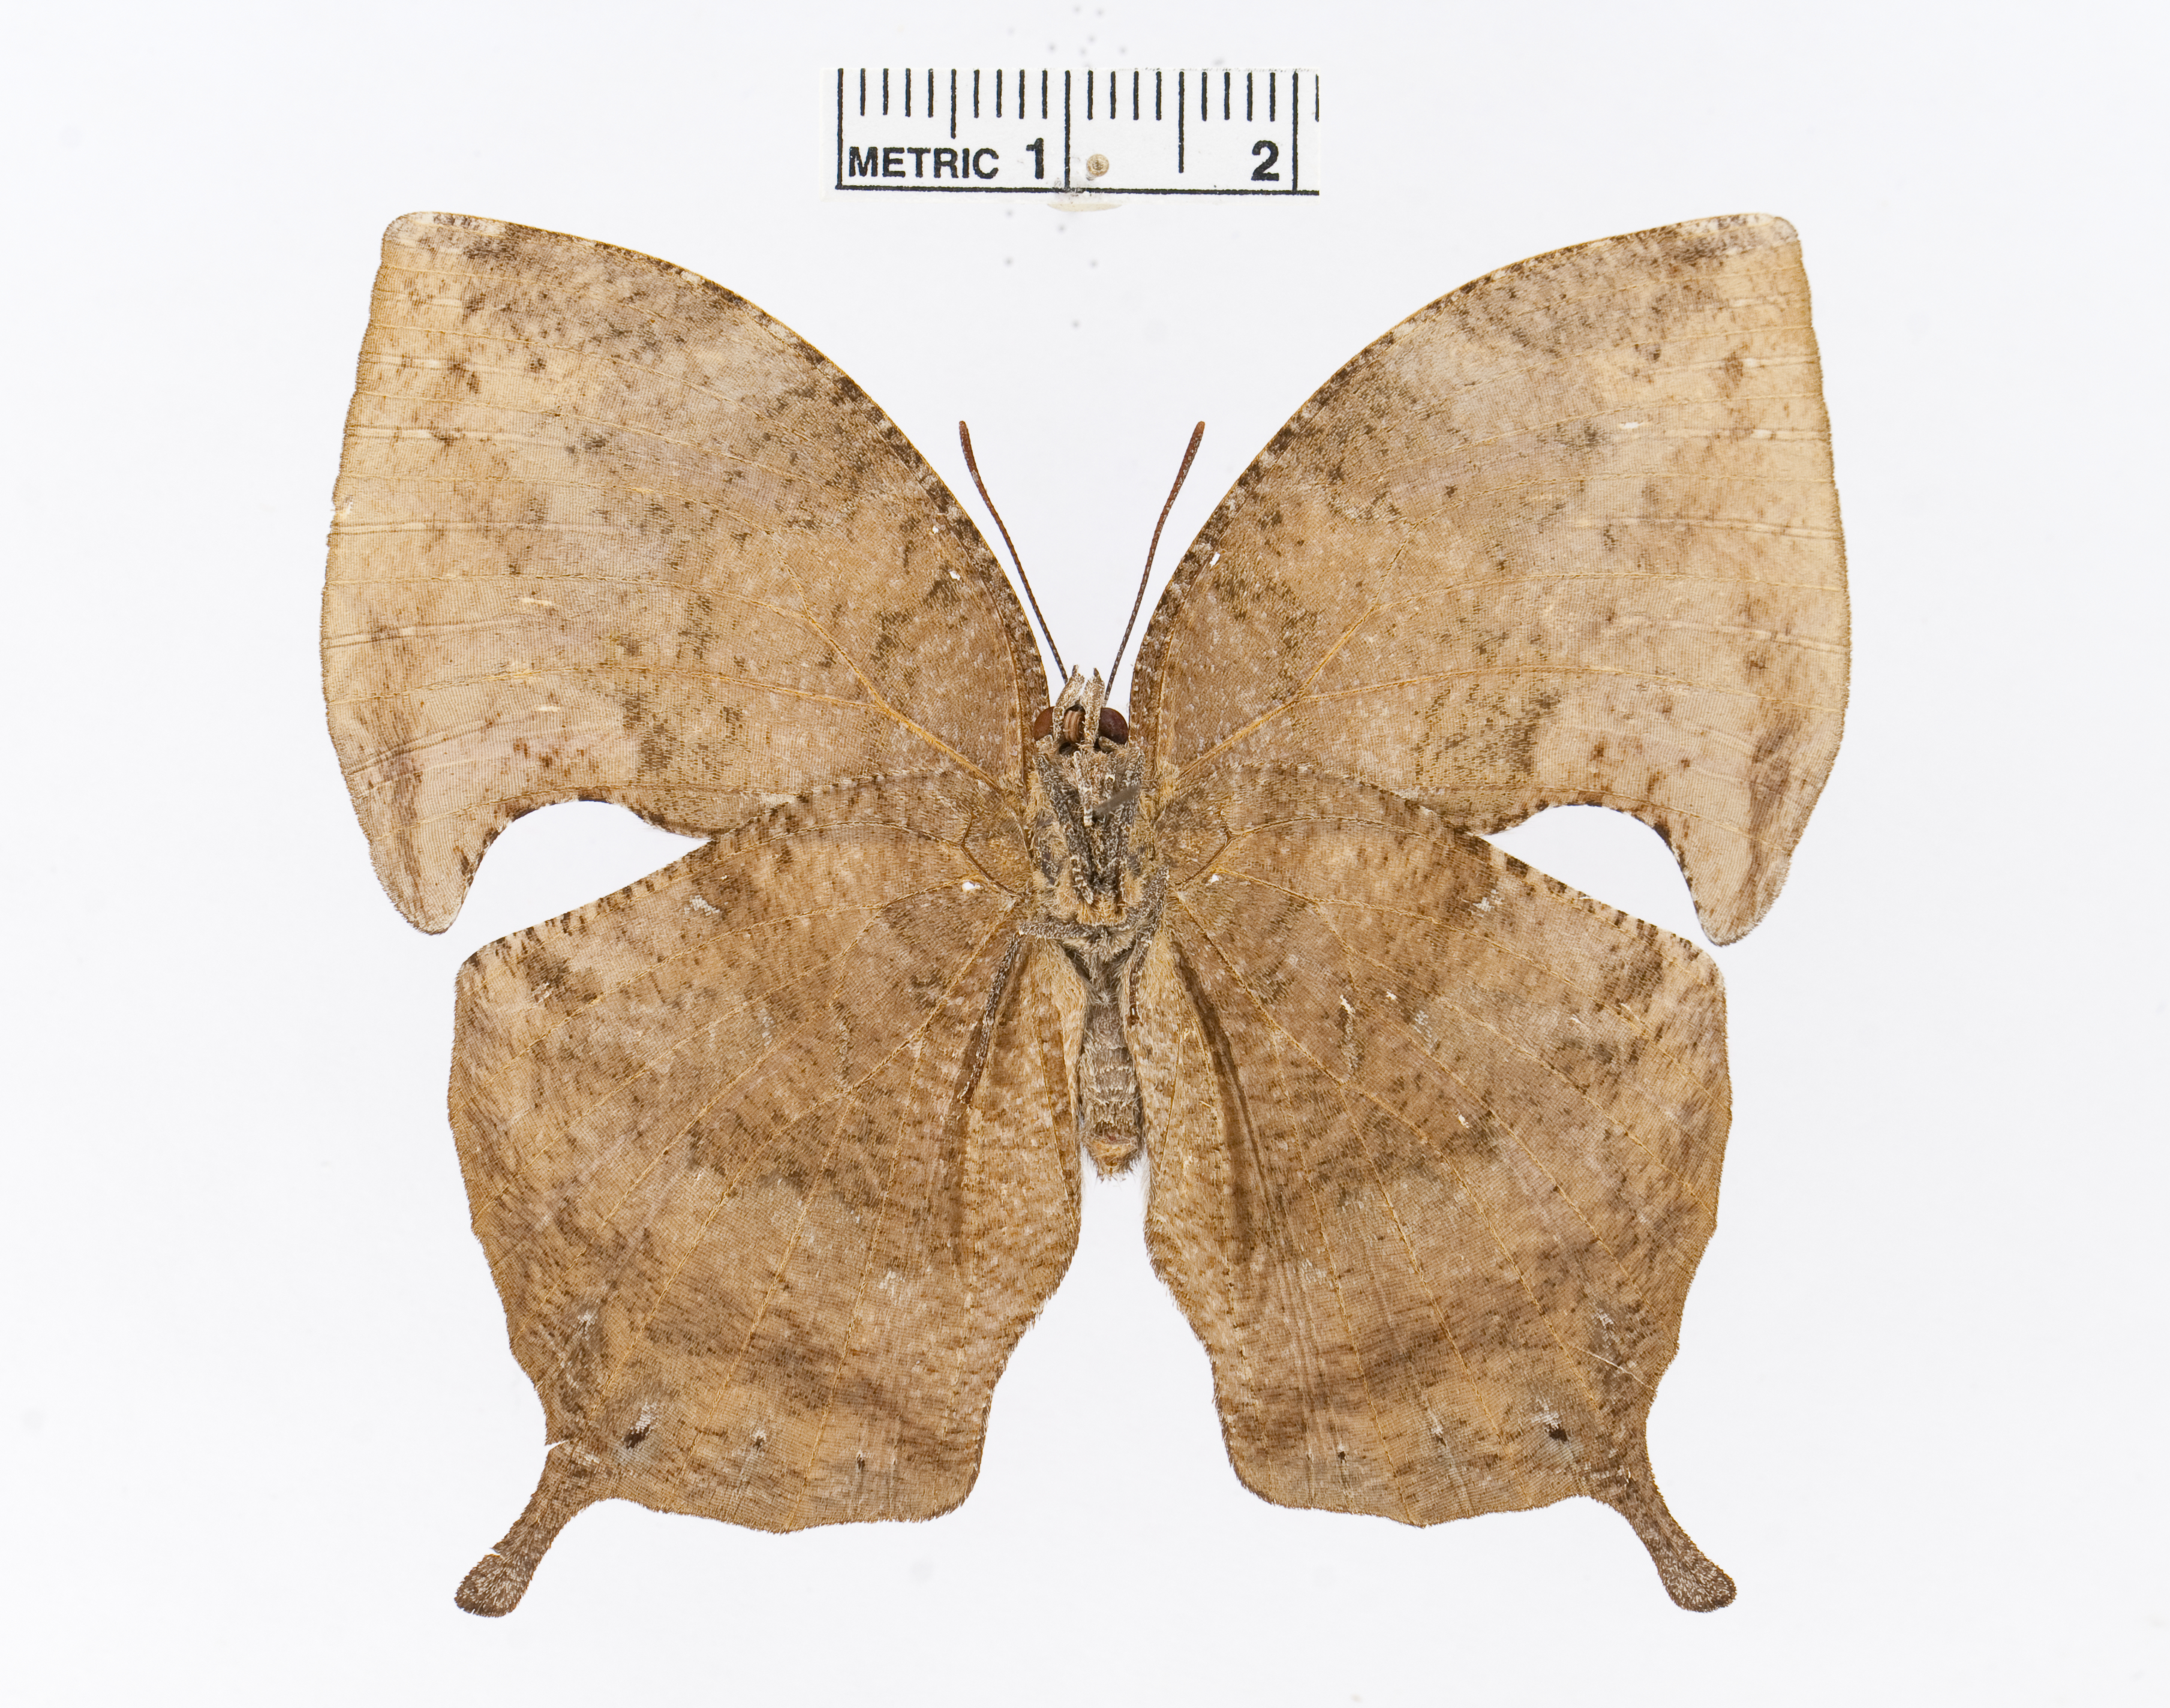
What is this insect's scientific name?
Memphis pseudiphis
